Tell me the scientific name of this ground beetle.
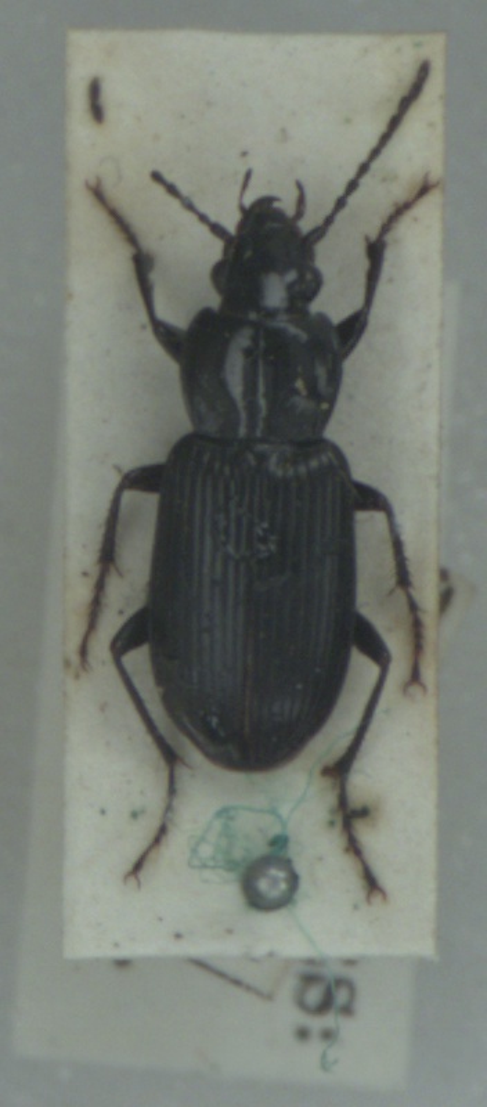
Pterostichus nigrita
